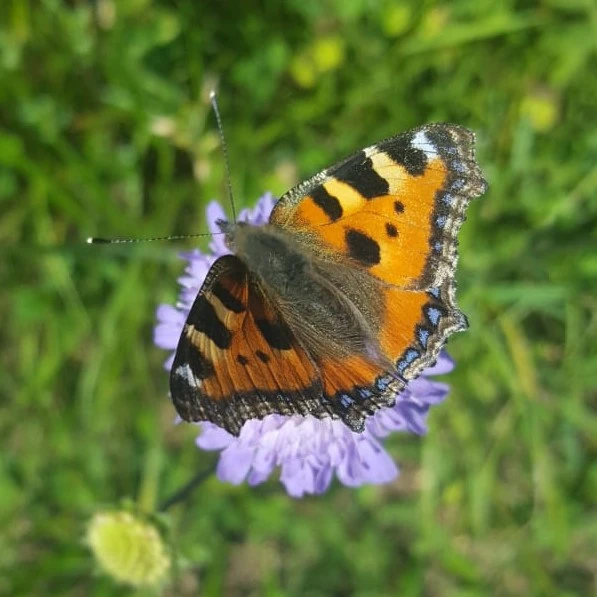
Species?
Aglais urticae
